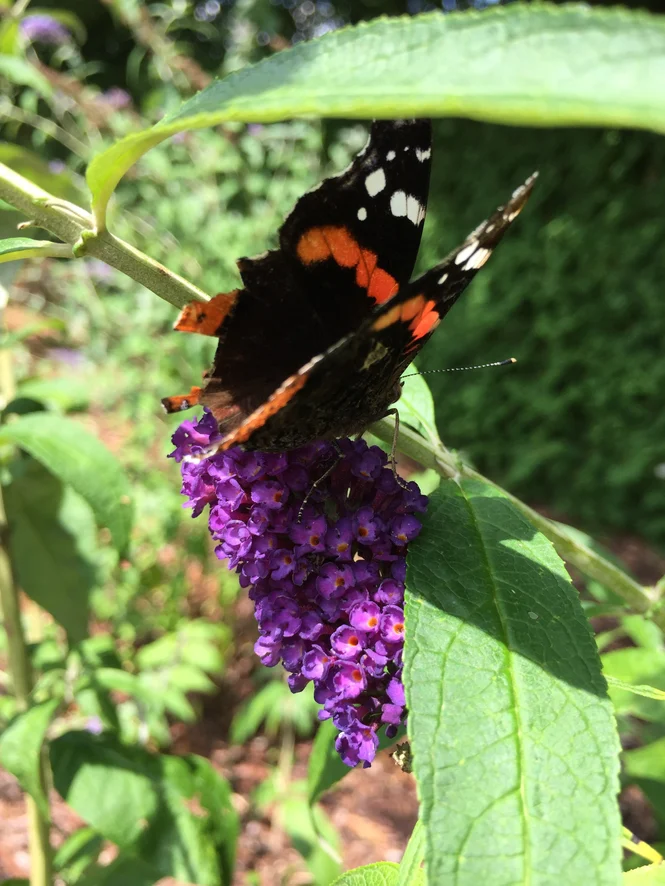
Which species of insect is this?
Vanessa atalanta
